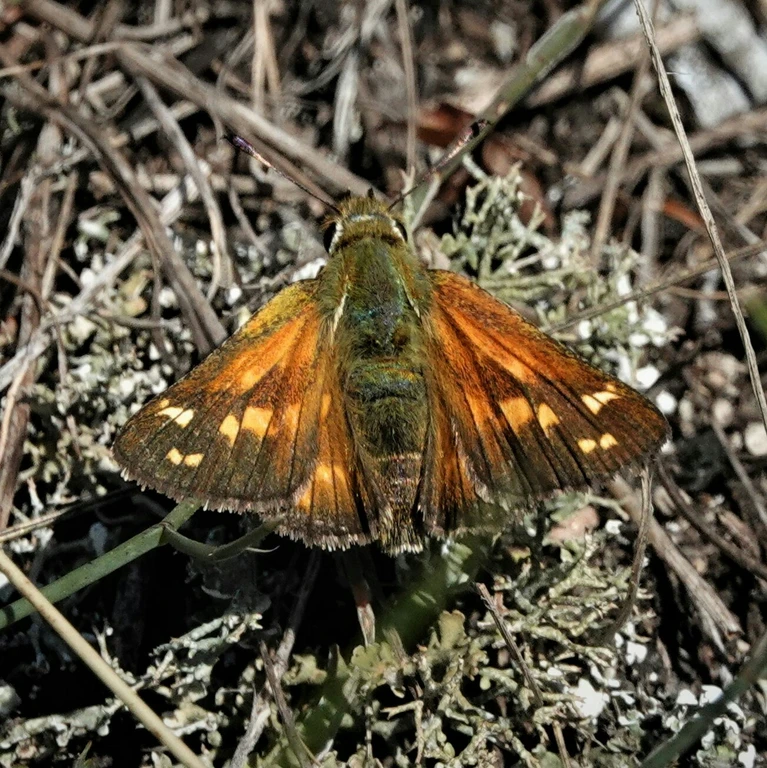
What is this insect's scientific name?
Hesperia comma
